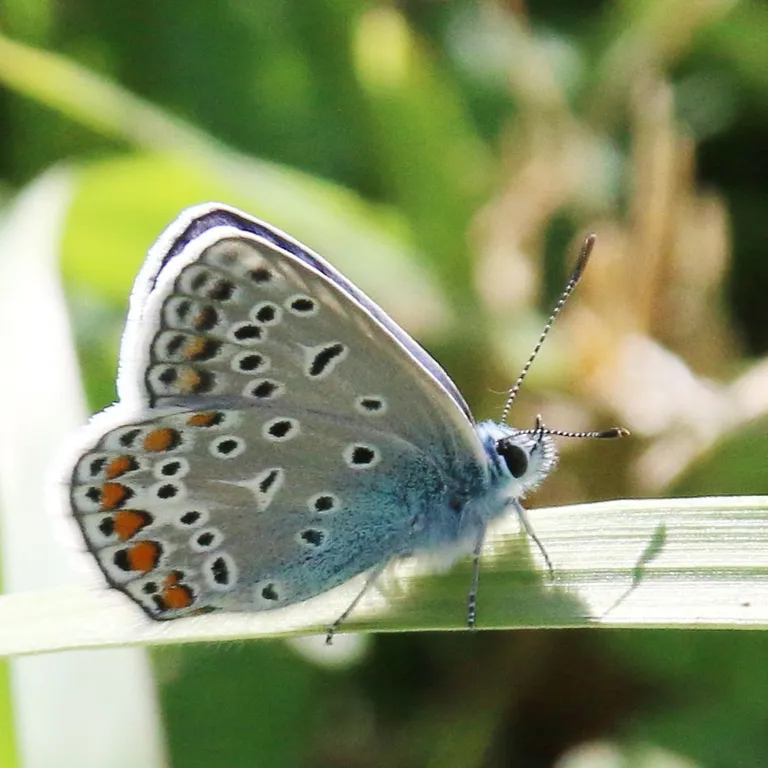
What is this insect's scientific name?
Polyommatus icarus
